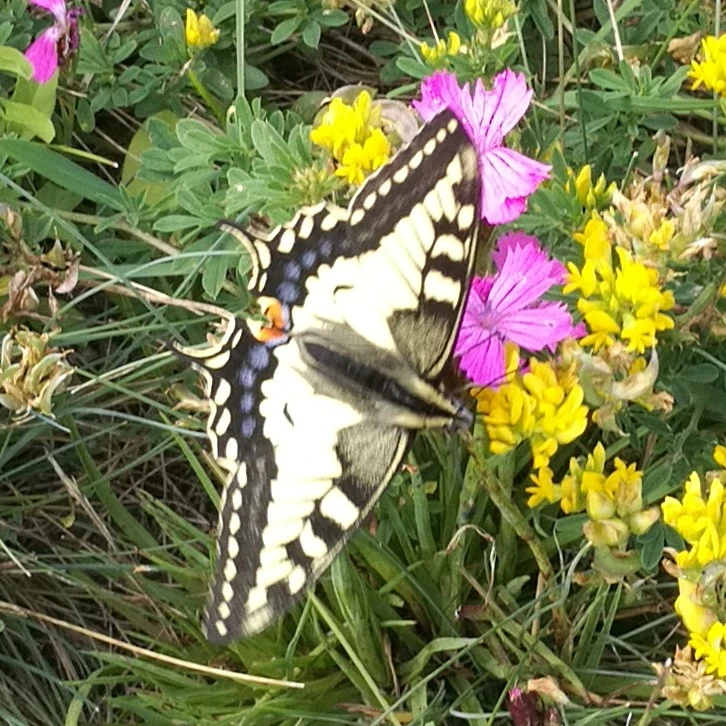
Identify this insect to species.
Papilio machaon
